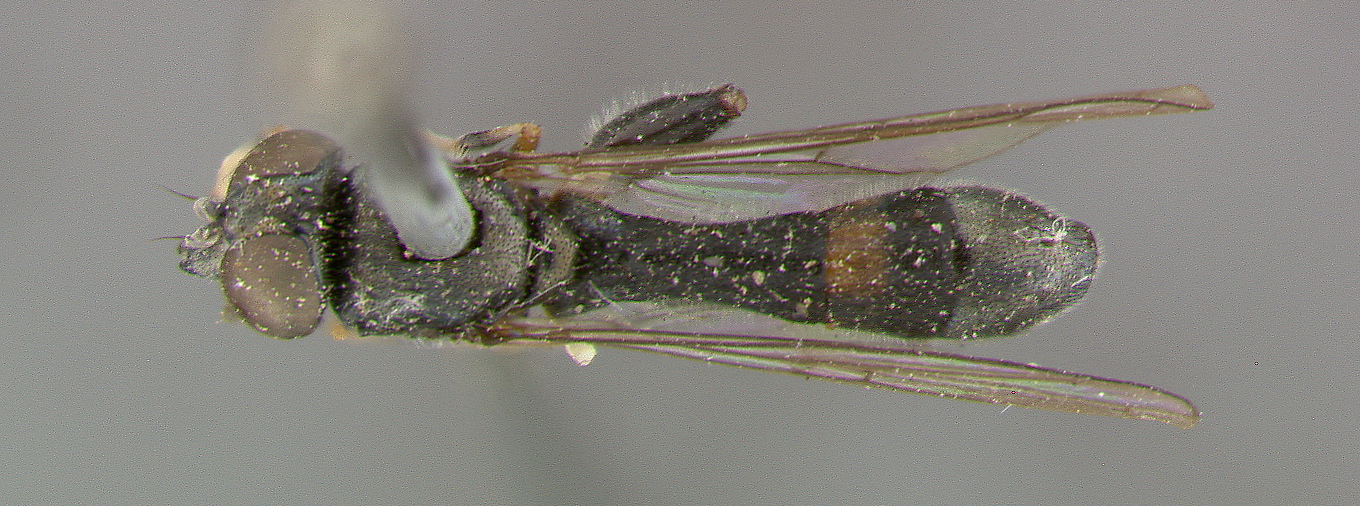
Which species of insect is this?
Neoascia macrofemoralis
